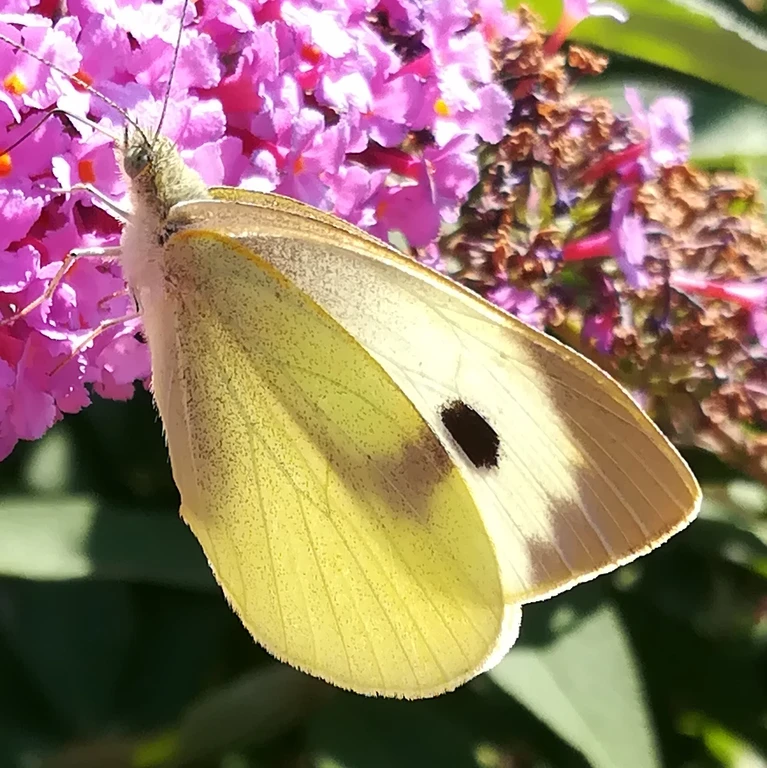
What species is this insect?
Pieris brassicae
